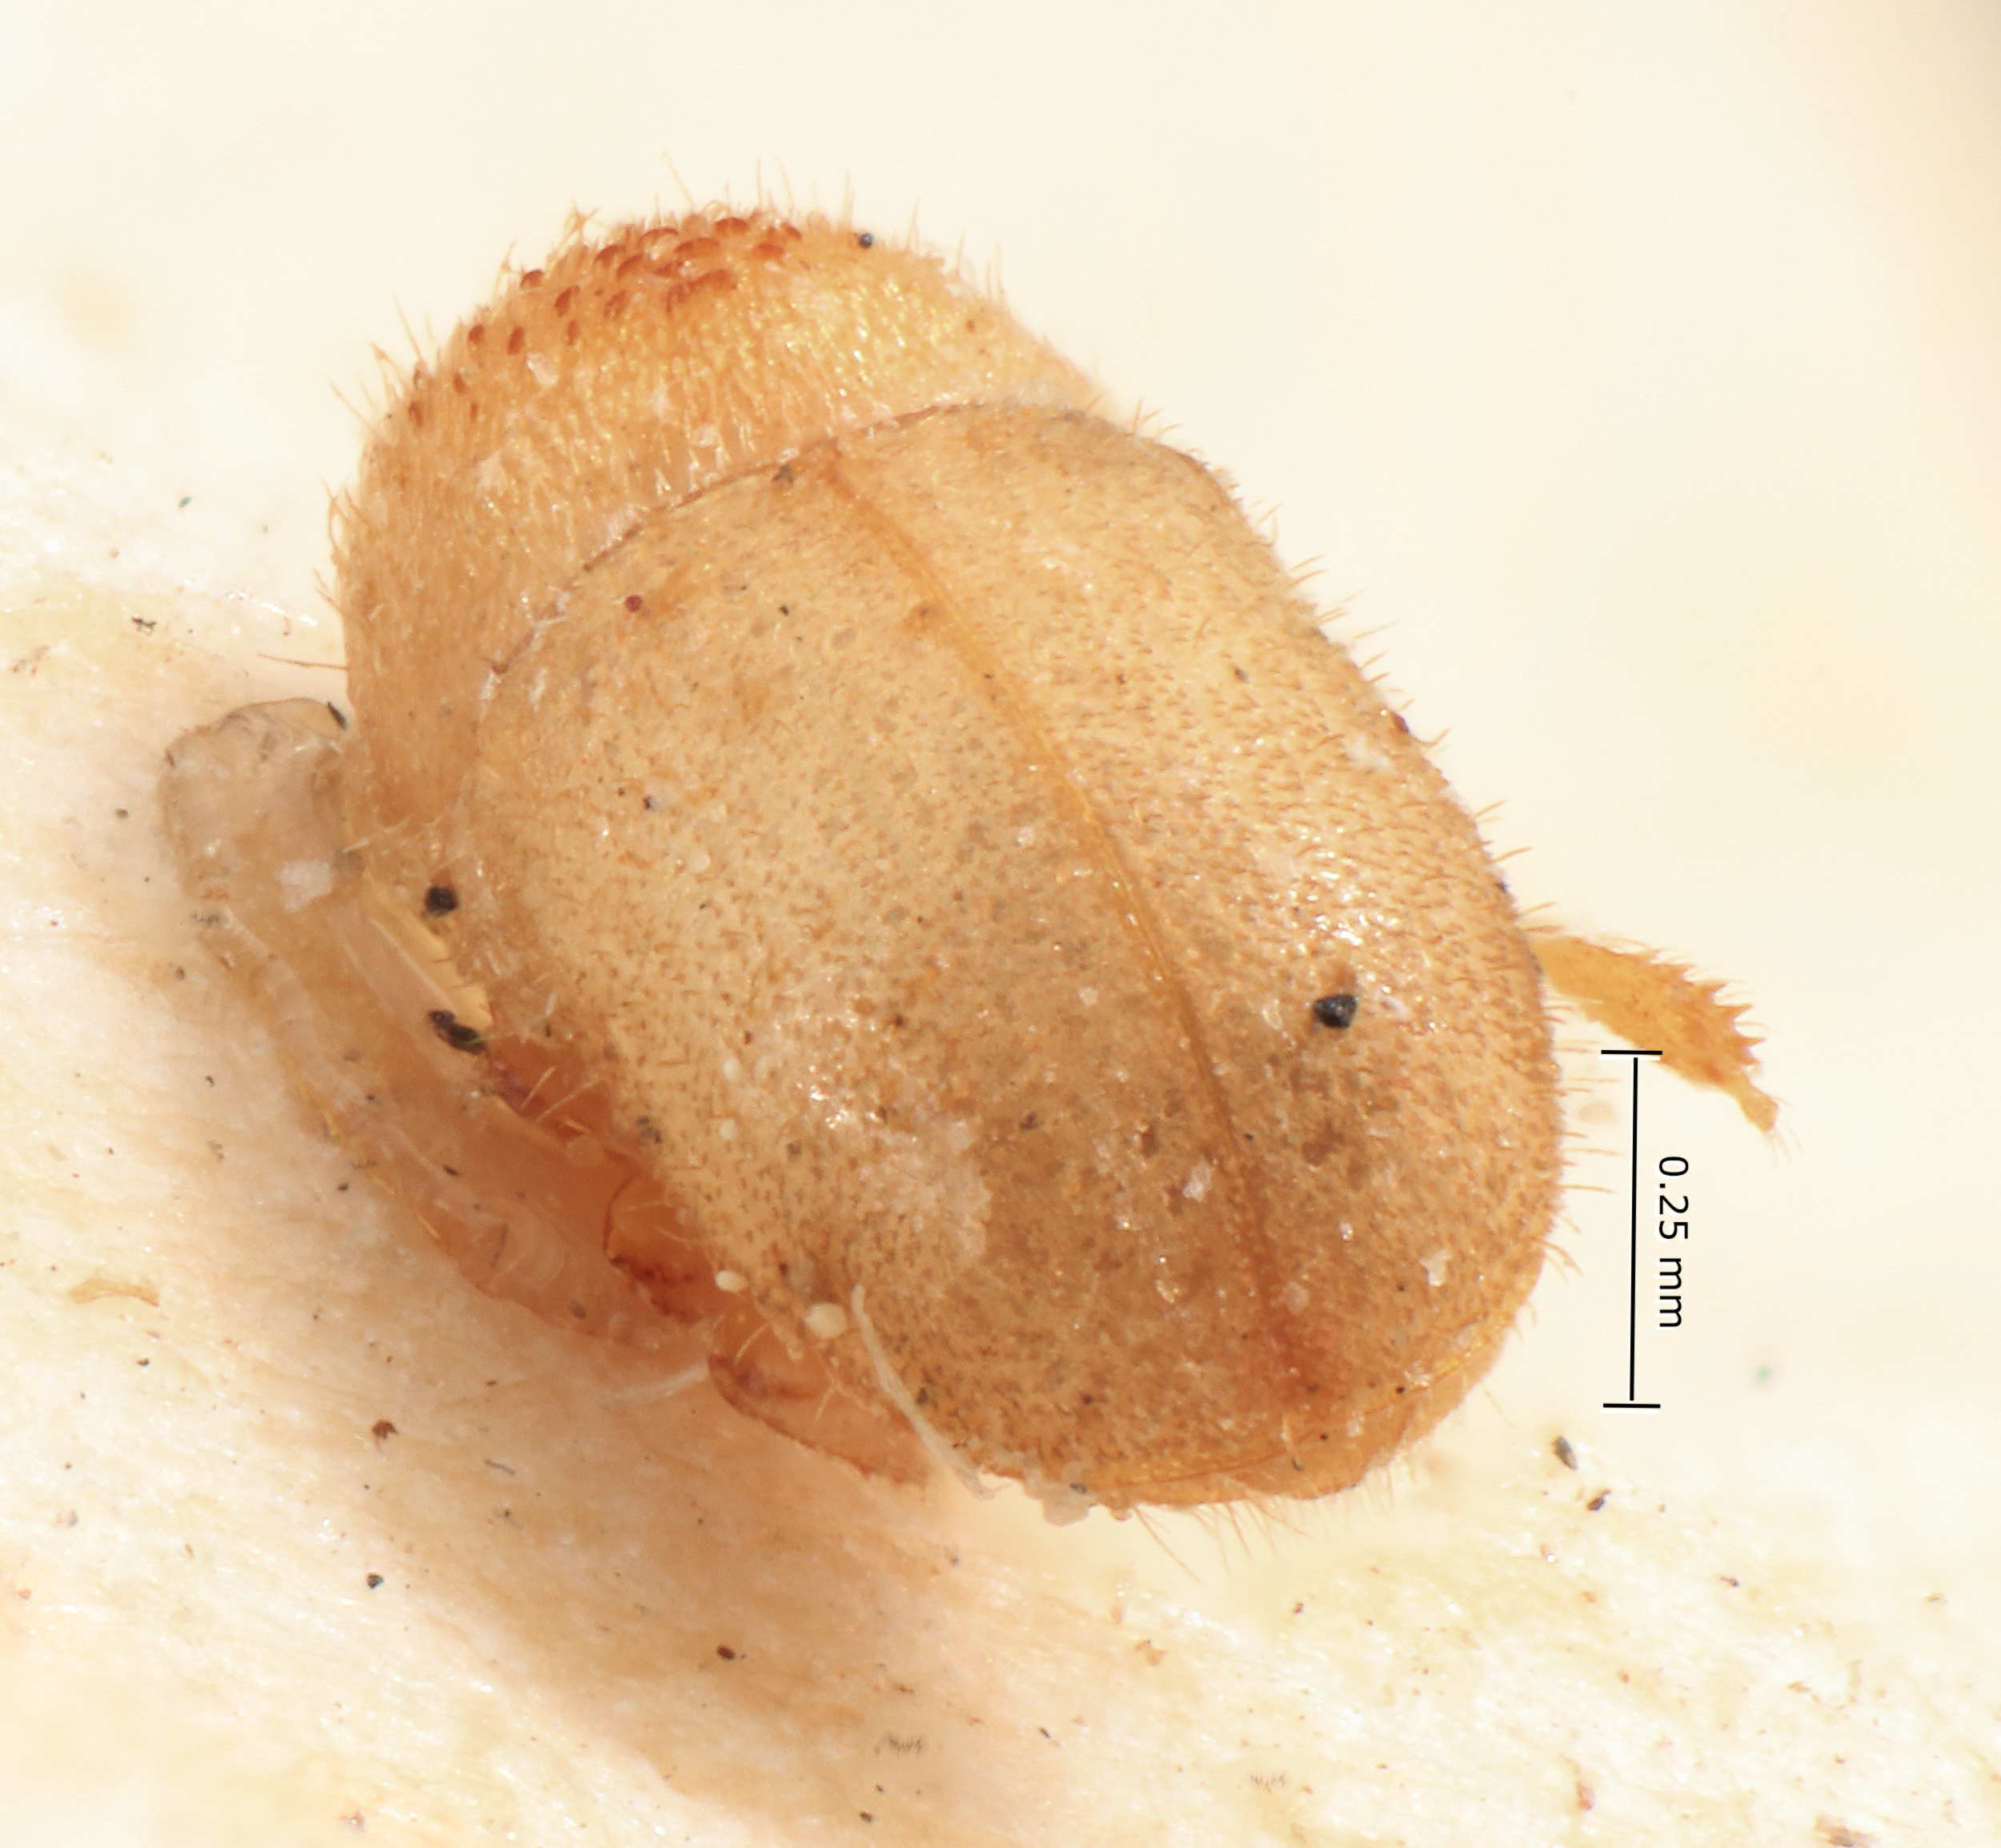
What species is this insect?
Cryphalus pini
